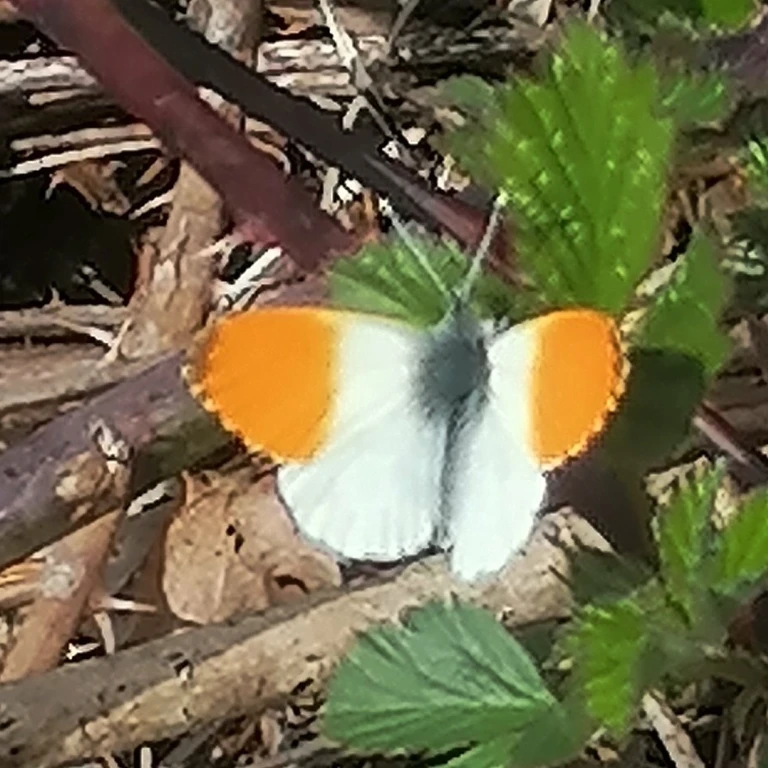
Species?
Anthocharis cardamines
